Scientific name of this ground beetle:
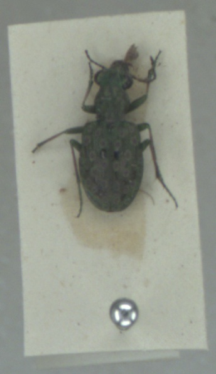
Elaphrus riparius
